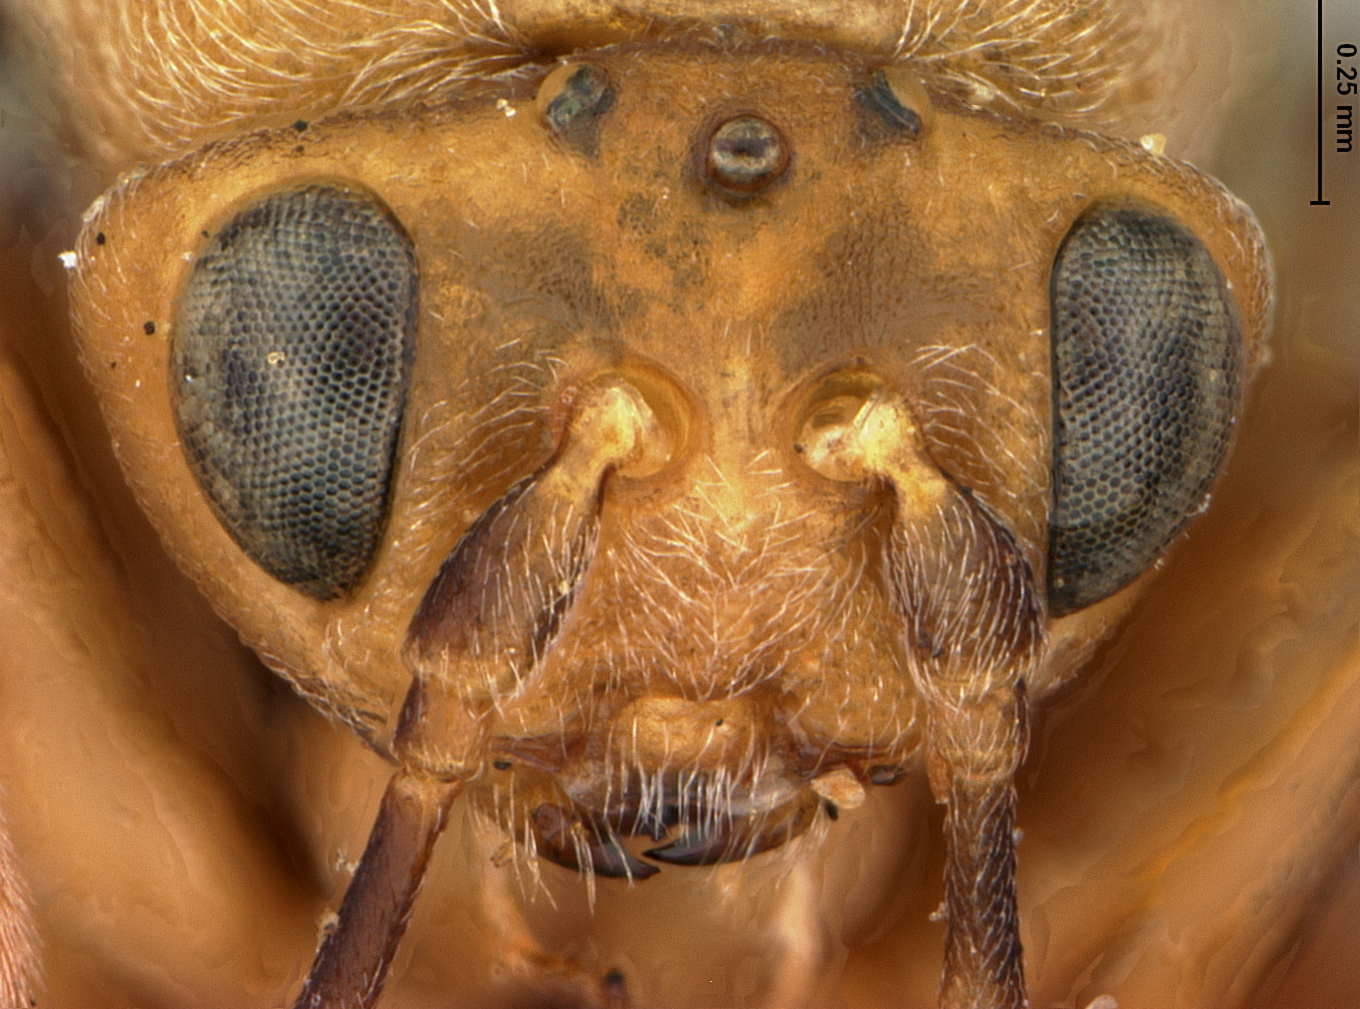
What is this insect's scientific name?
Callirhytis banalapsis
